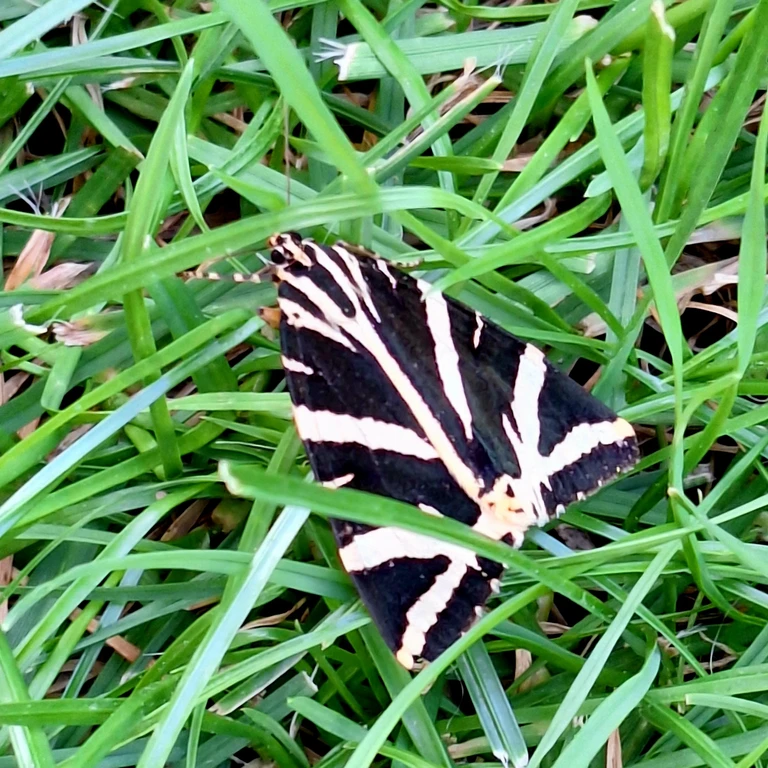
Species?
Euplagia quadripunctaria
